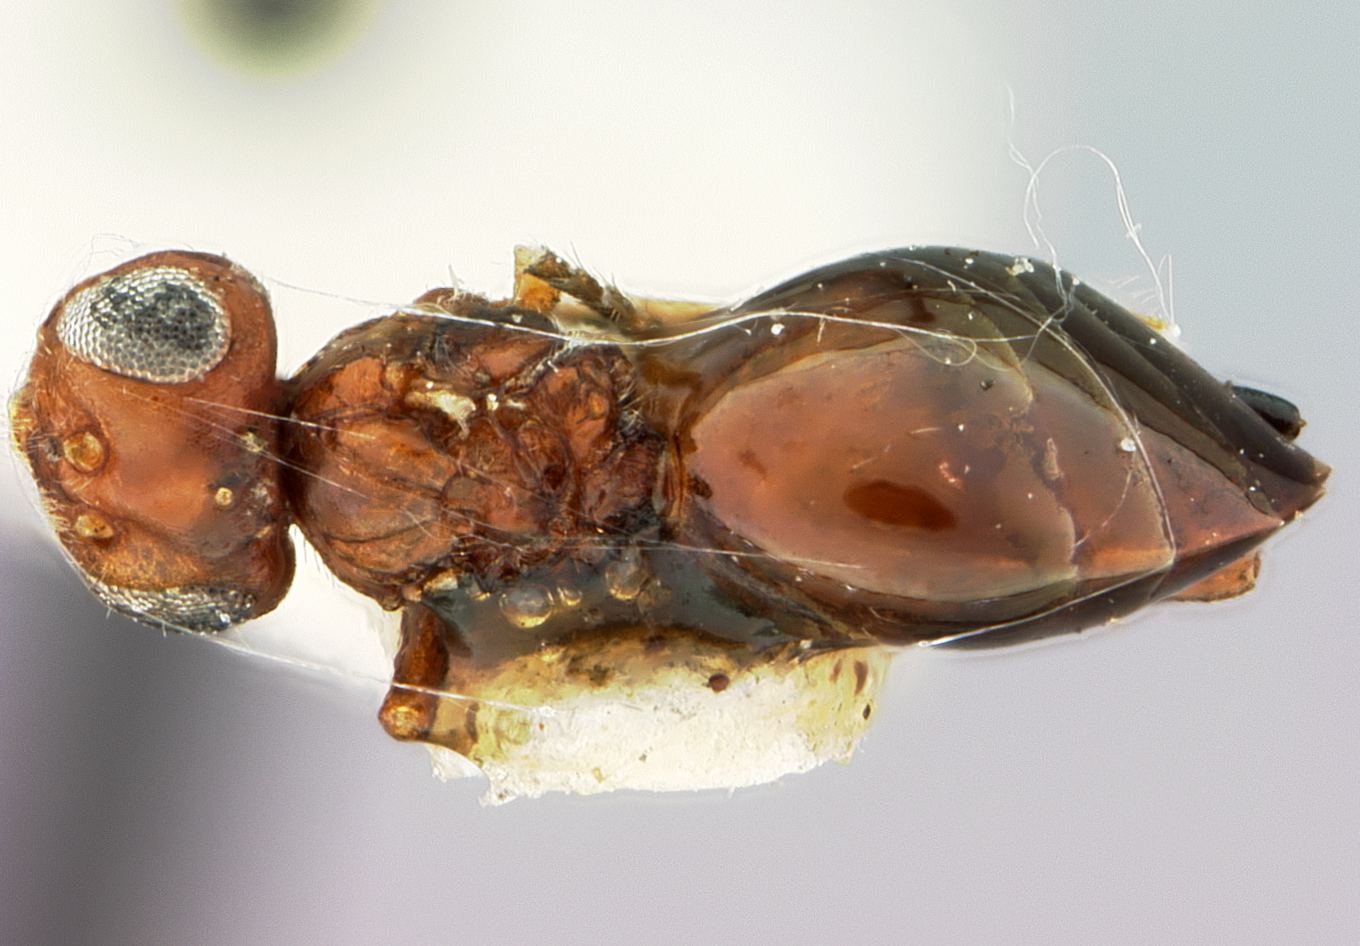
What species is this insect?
Acraspis vaccinii
